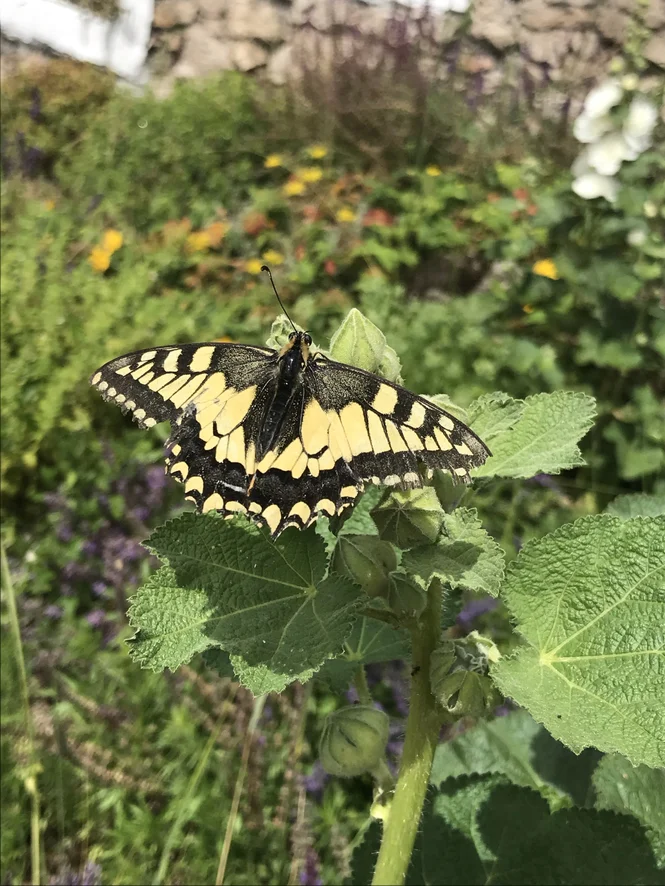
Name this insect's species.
Papilio machaon
